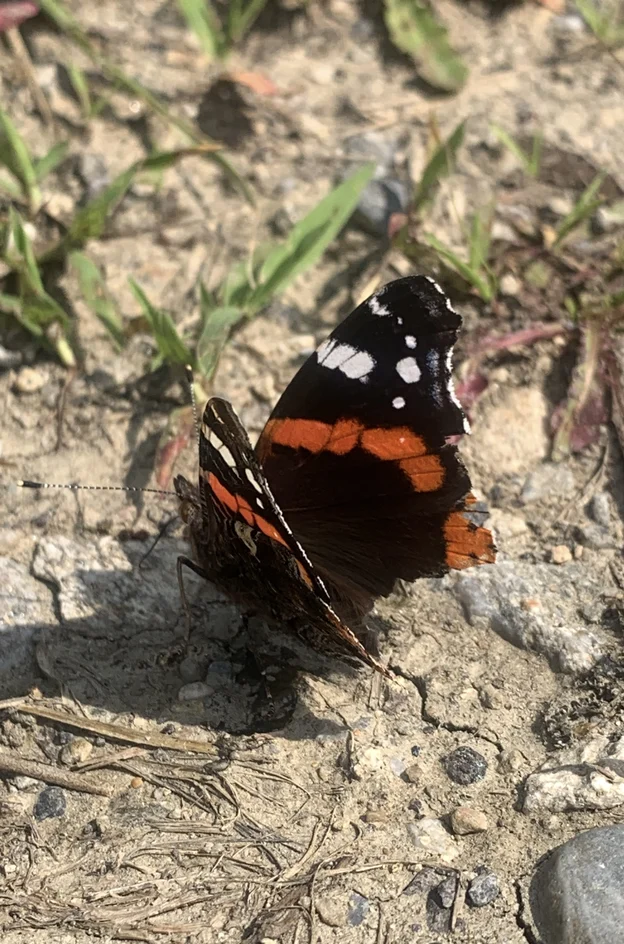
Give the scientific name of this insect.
Vanessa atalanta
